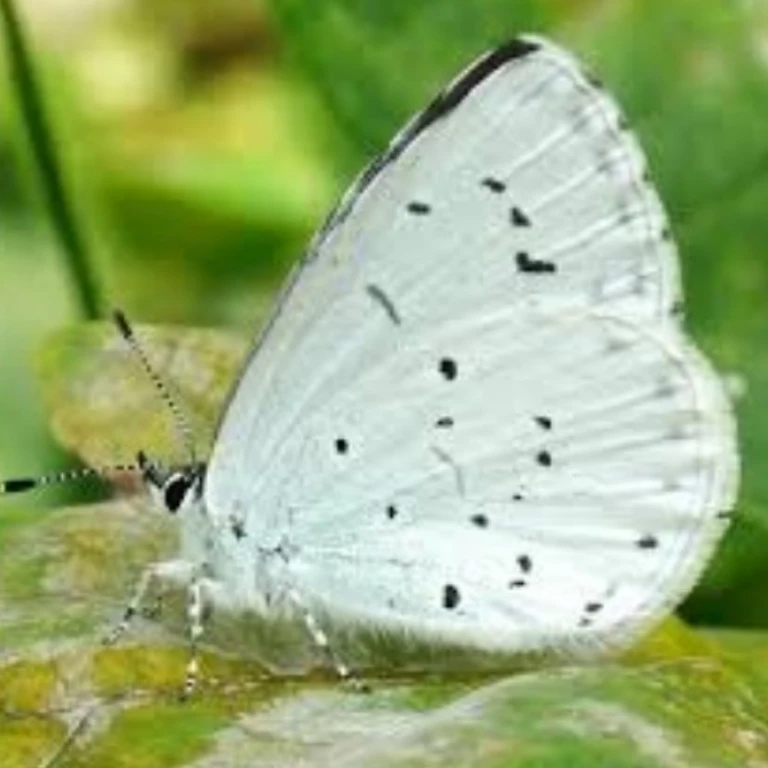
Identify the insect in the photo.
Celastrina argiolus
